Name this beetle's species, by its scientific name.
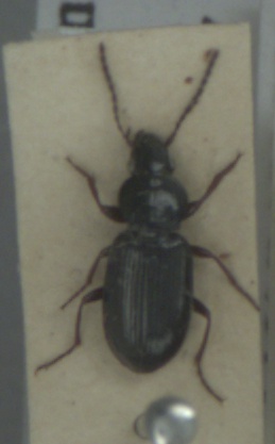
Pterostichus strenuus
